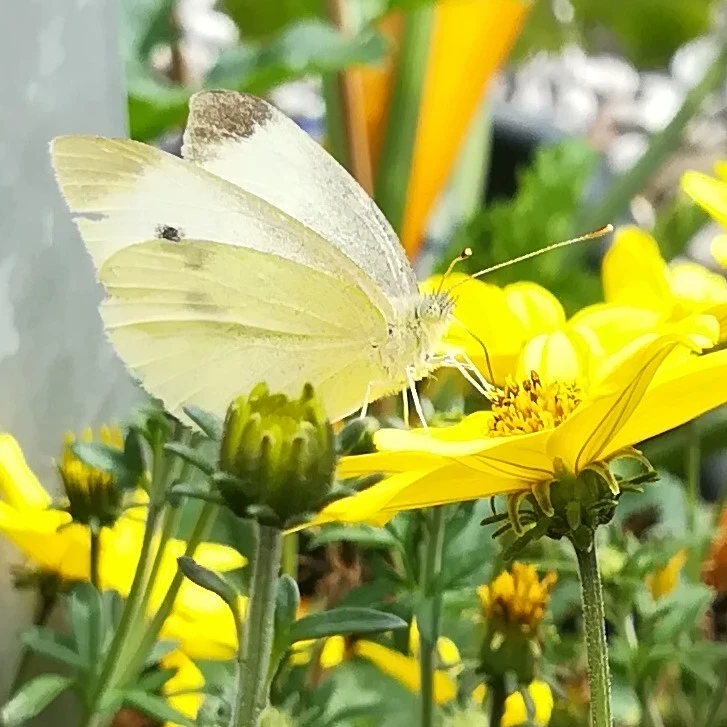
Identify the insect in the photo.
Pieris rapae
